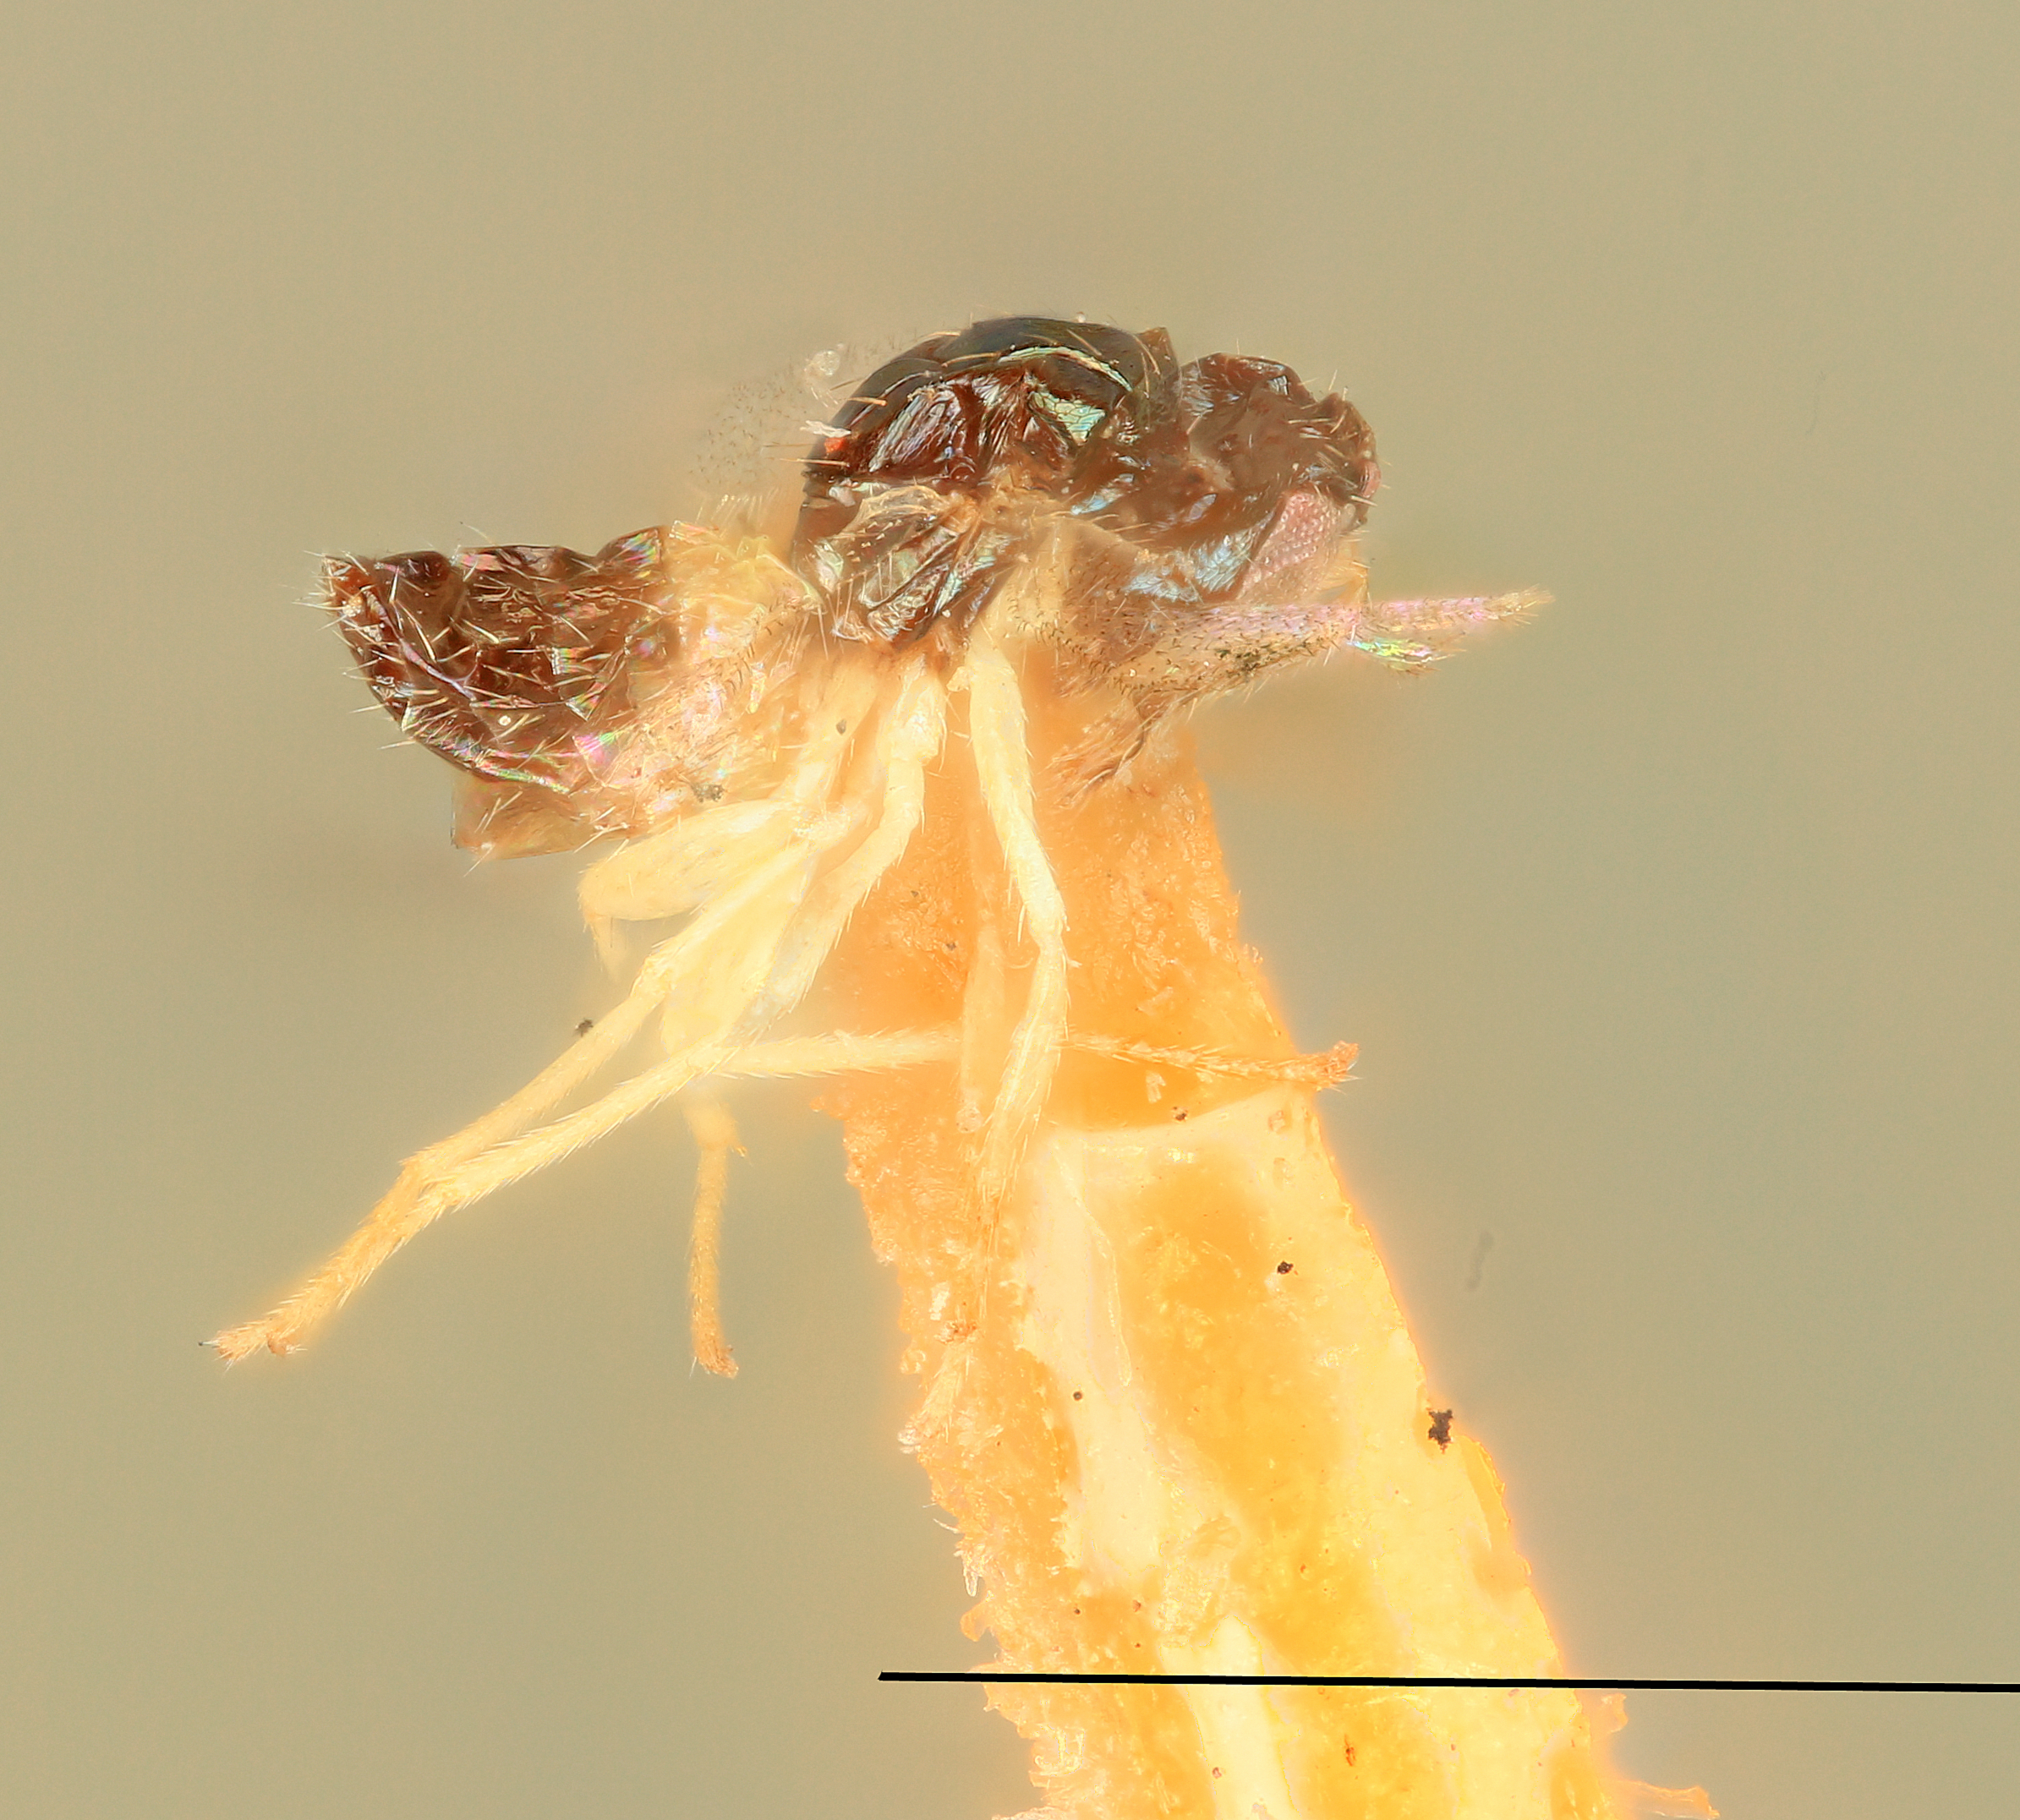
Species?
Tetrastichus pallidocinctus
